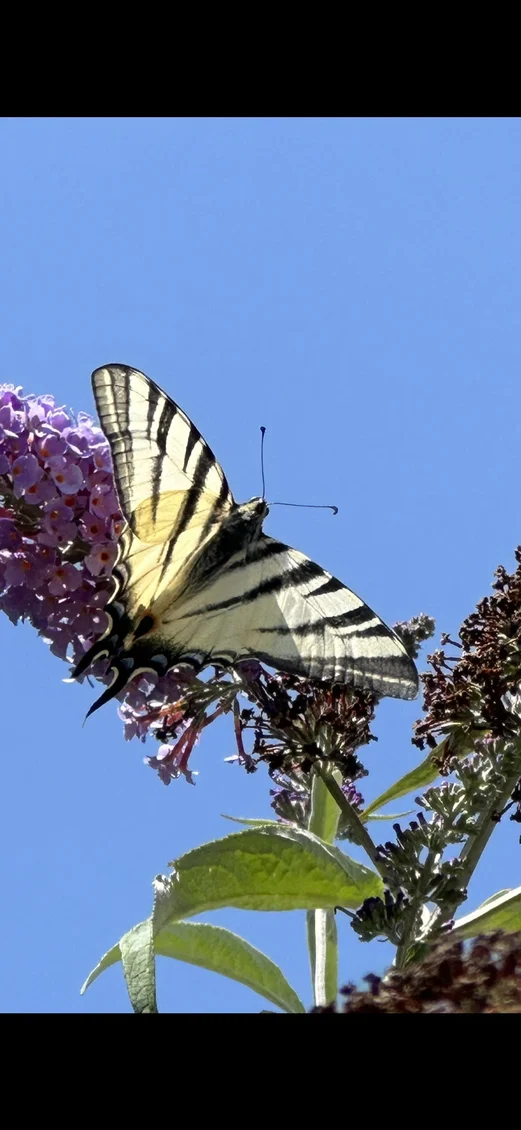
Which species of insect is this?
Iphiclides podalirius
